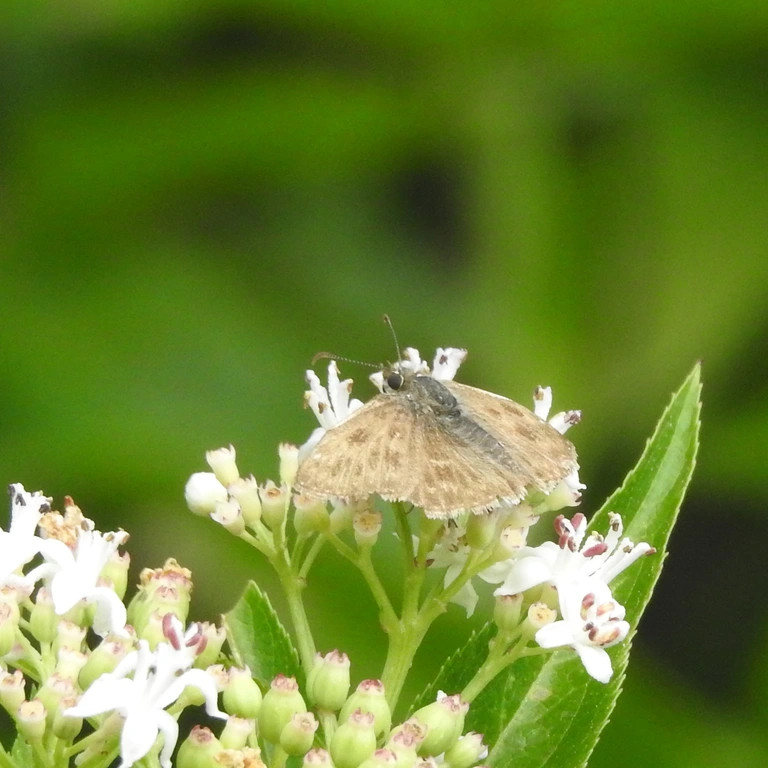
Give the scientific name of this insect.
Erynnis tages
